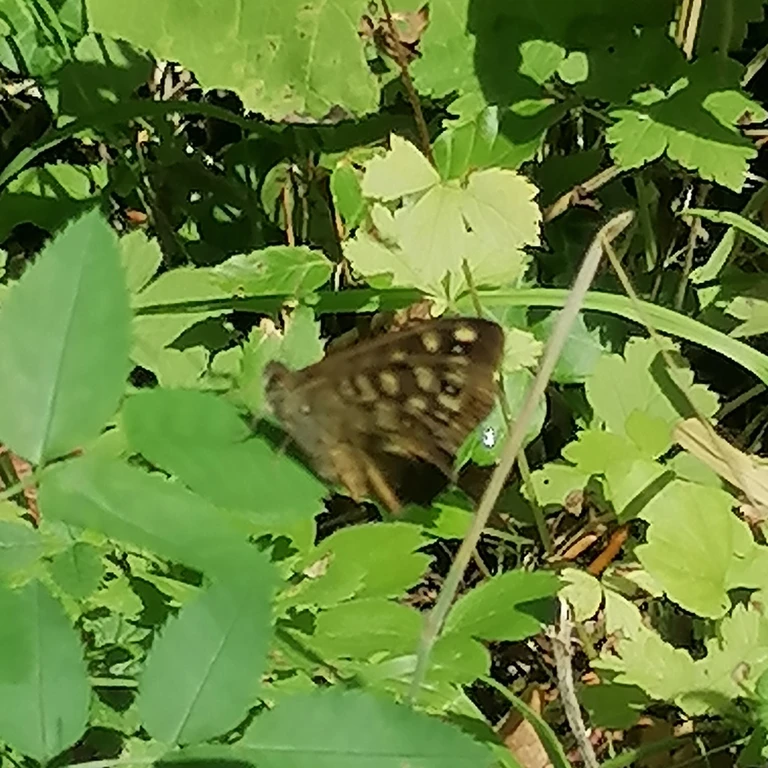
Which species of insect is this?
Pararge aegeria
